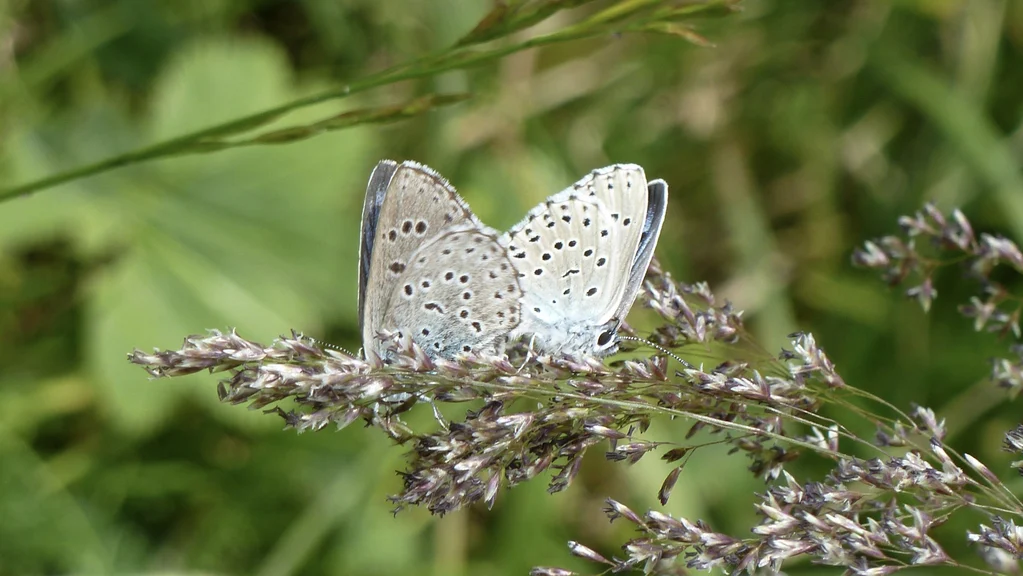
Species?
Phengaris arion (also Maculinea arion)
